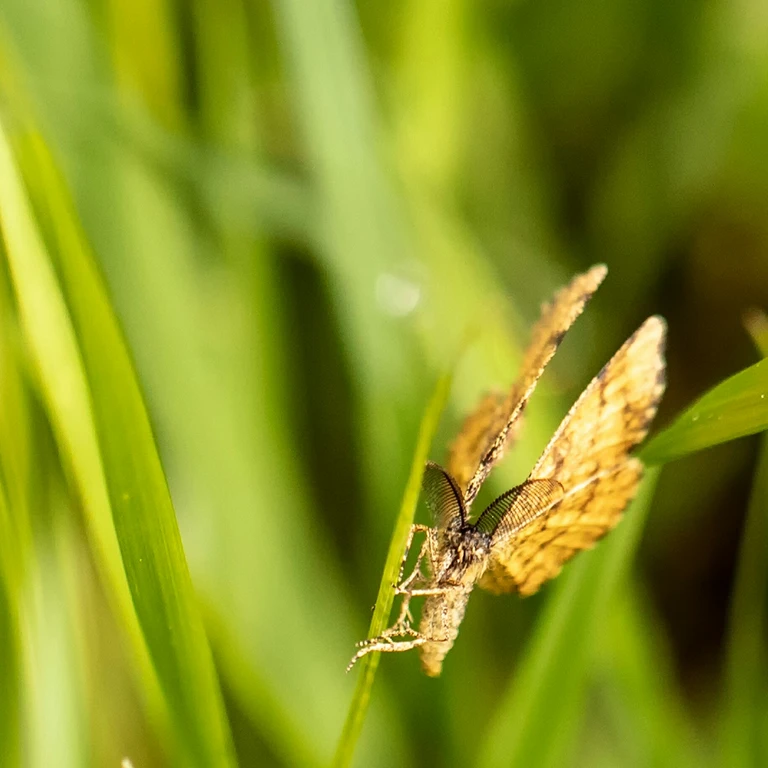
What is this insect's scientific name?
Ematurga atomaria
